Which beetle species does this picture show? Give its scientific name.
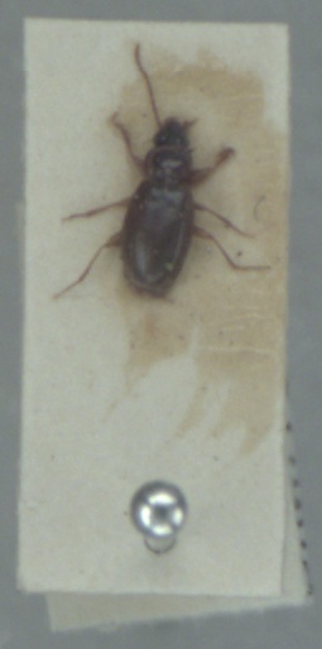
Trechus obtusus
